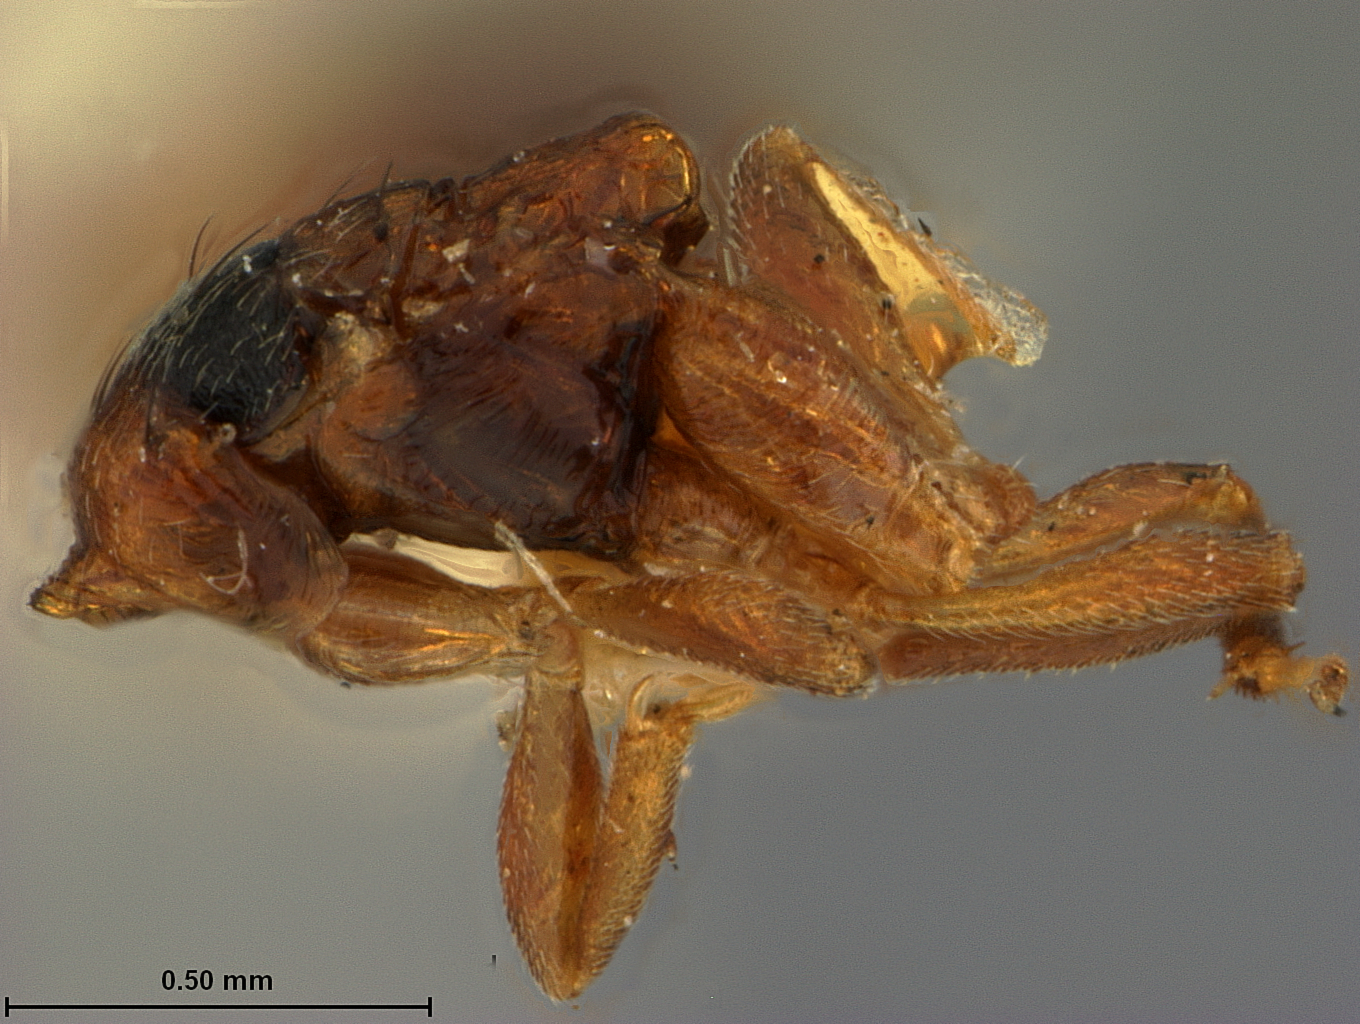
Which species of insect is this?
Apterolelaps nigriceps
